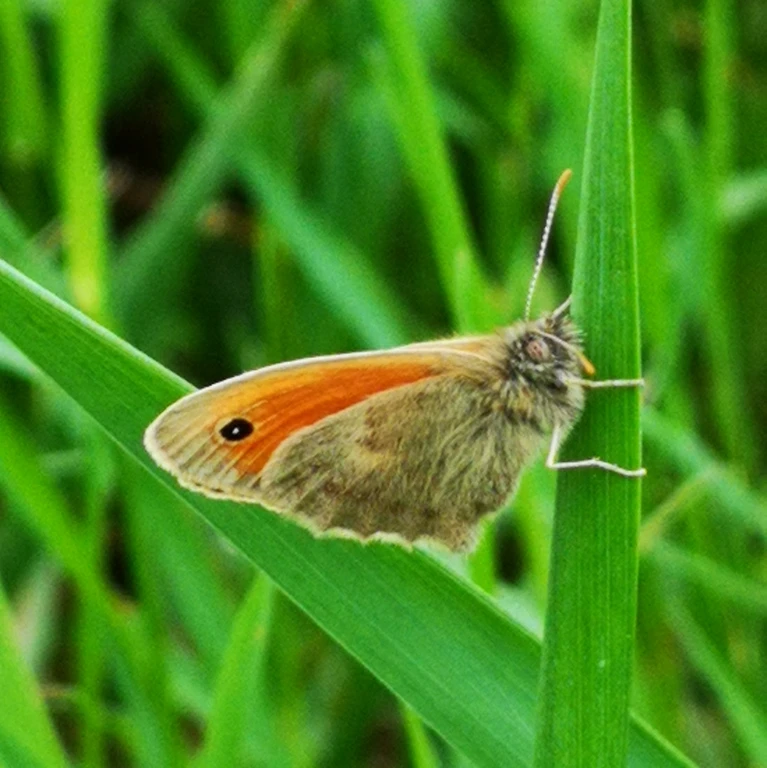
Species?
Coenonympha pamphilus
